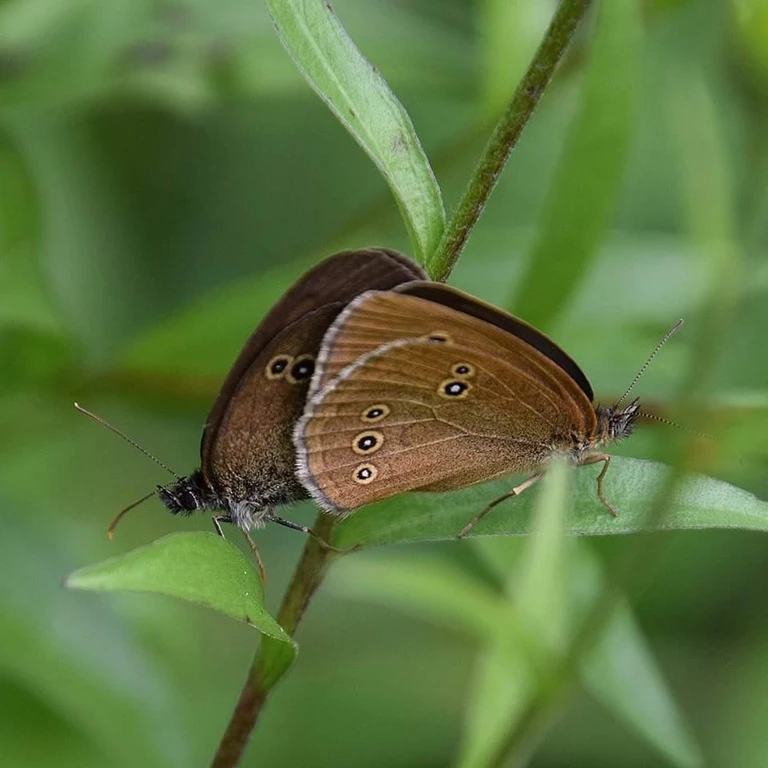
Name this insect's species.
Aphantopus hyperantus
